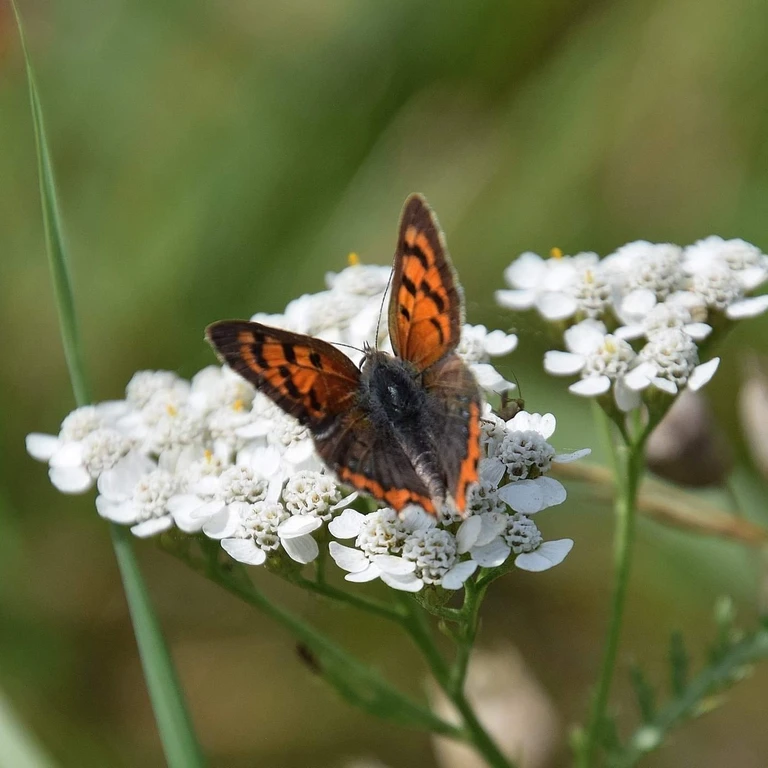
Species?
Lycaena phlaeas
